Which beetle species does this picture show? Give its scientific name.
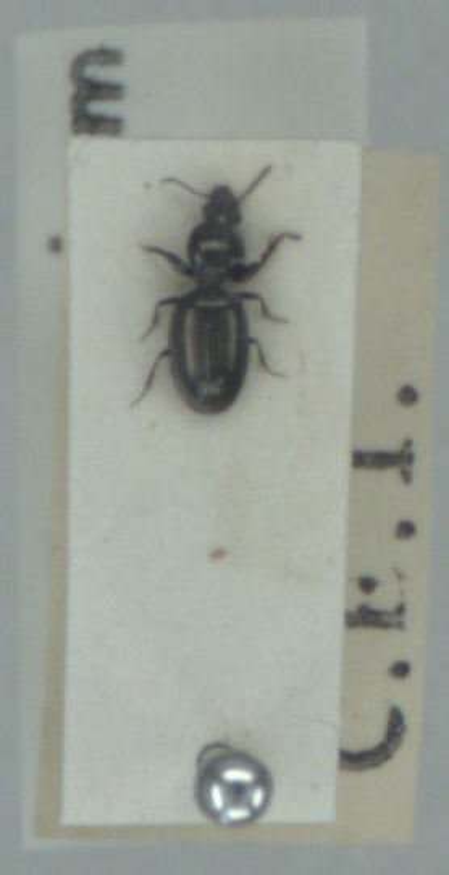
Dyschirius tristis
